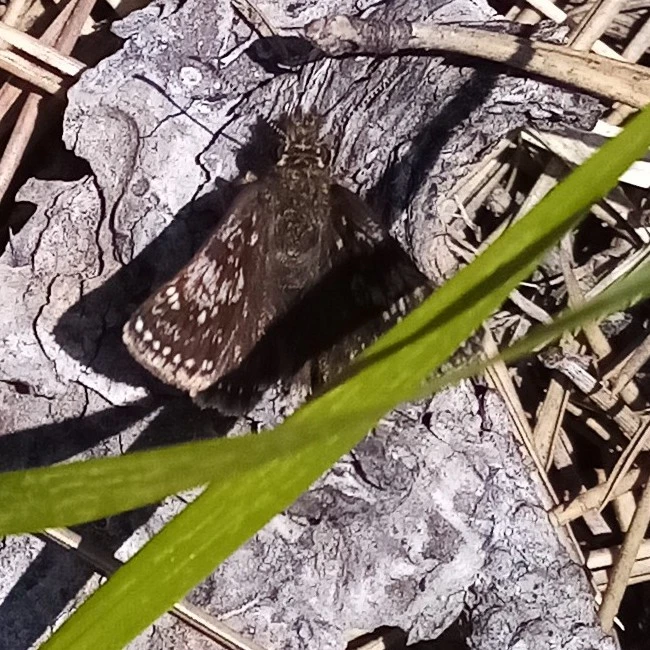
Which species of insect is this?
Erynnis tages
